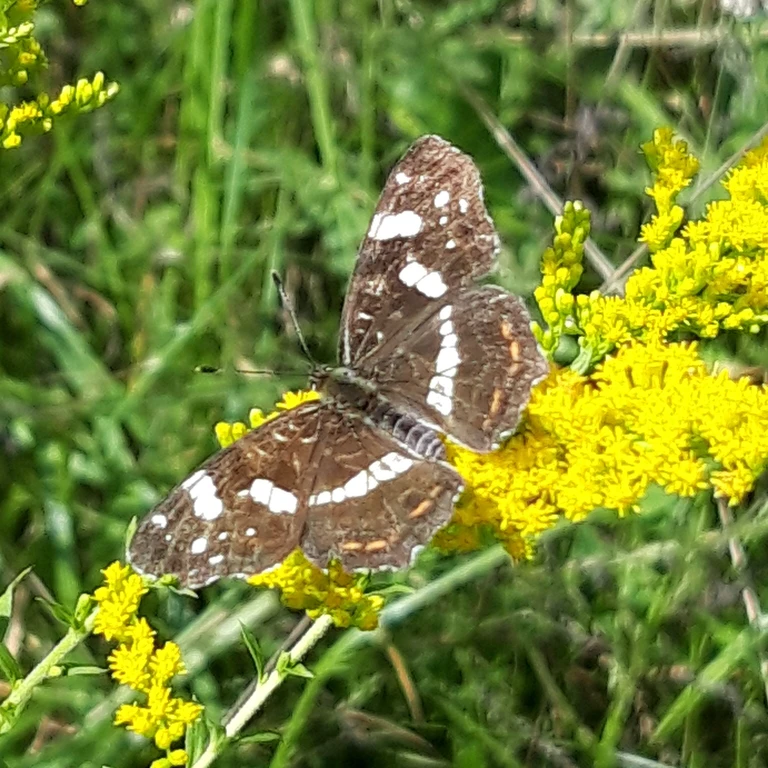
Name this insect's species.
Araschnia levana
